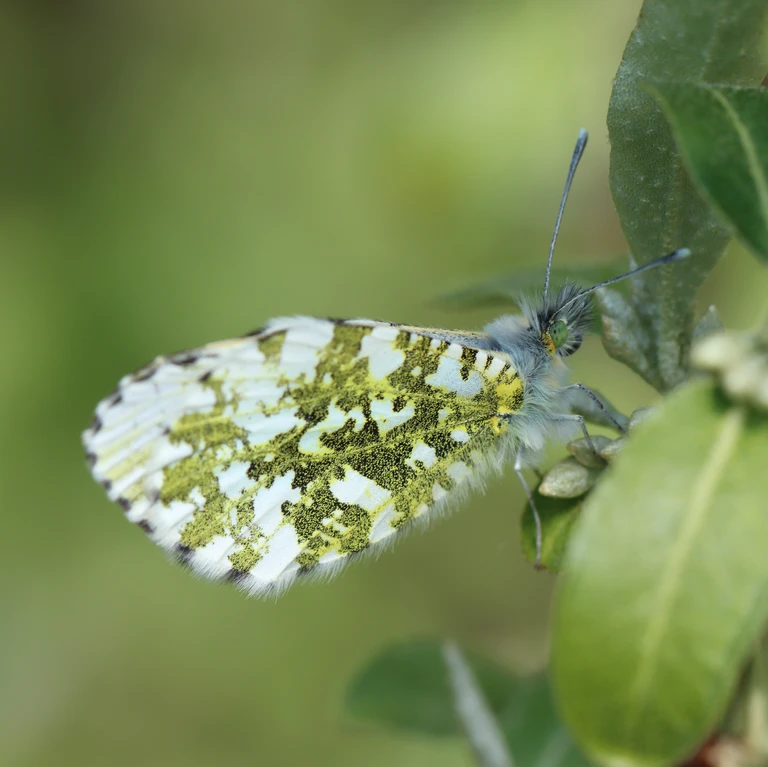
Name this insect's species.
Anthocharis cardamines
